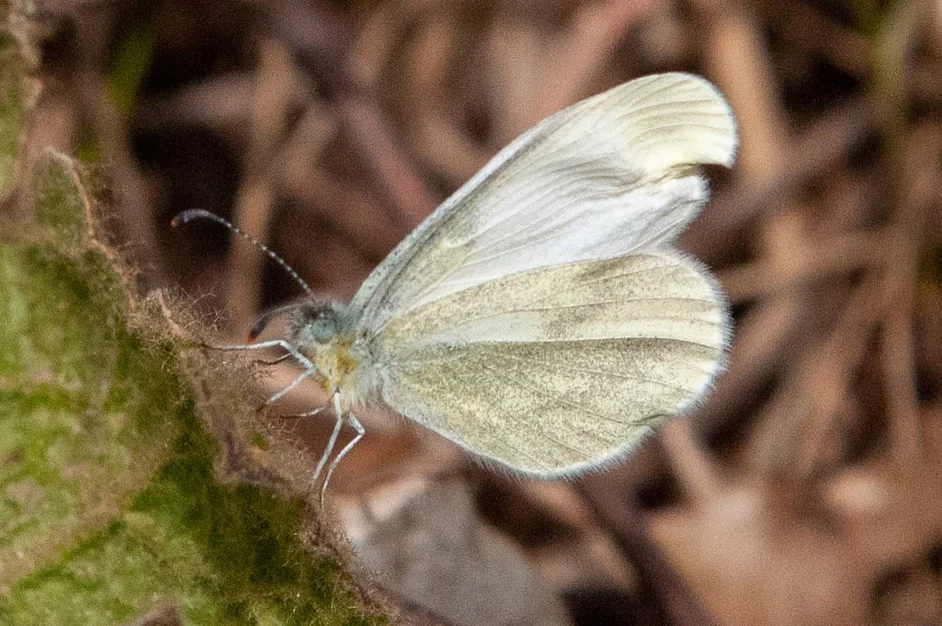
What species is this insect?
Leptidea sinapis/juvernica
